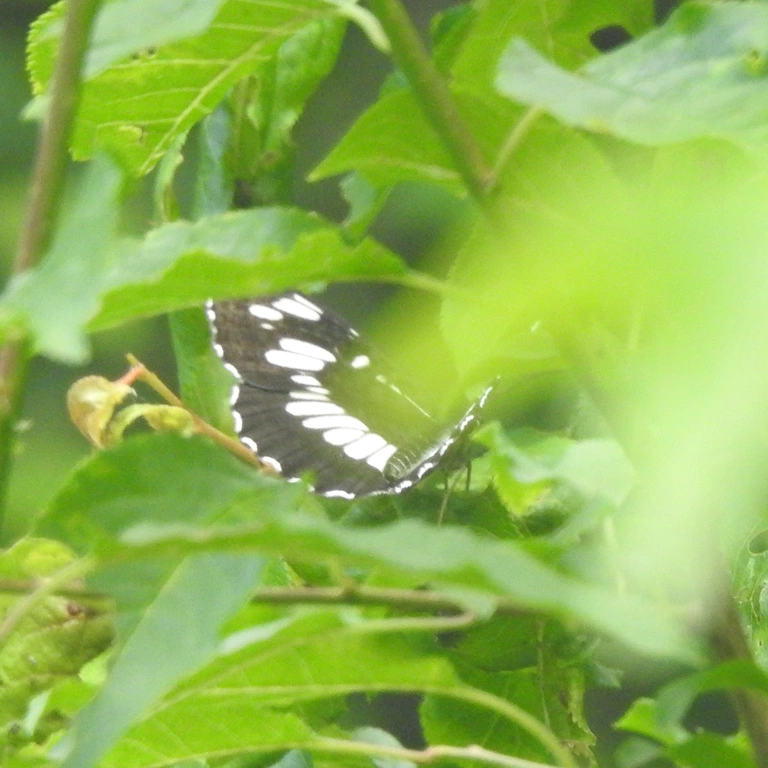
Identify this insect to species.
Neptis rivularis
